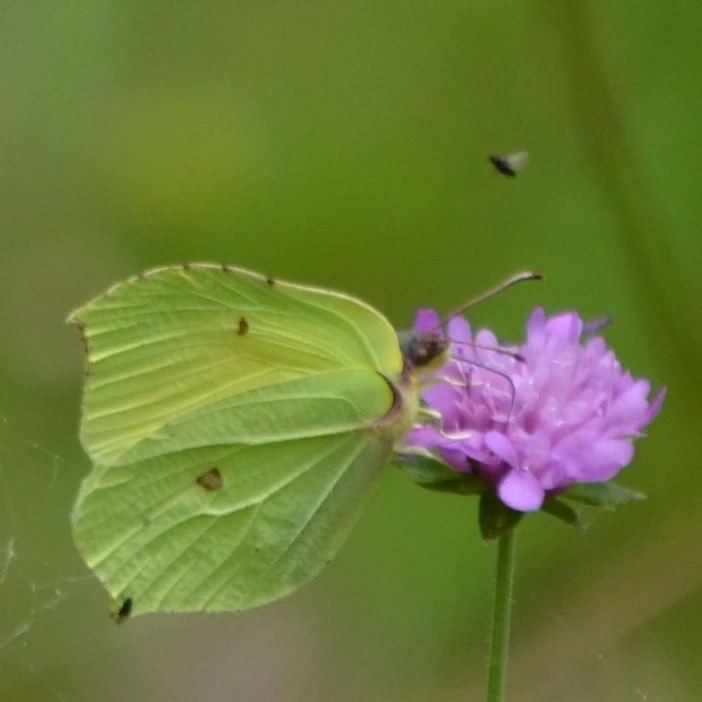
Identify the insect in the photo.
Gonepteryx rhamni
